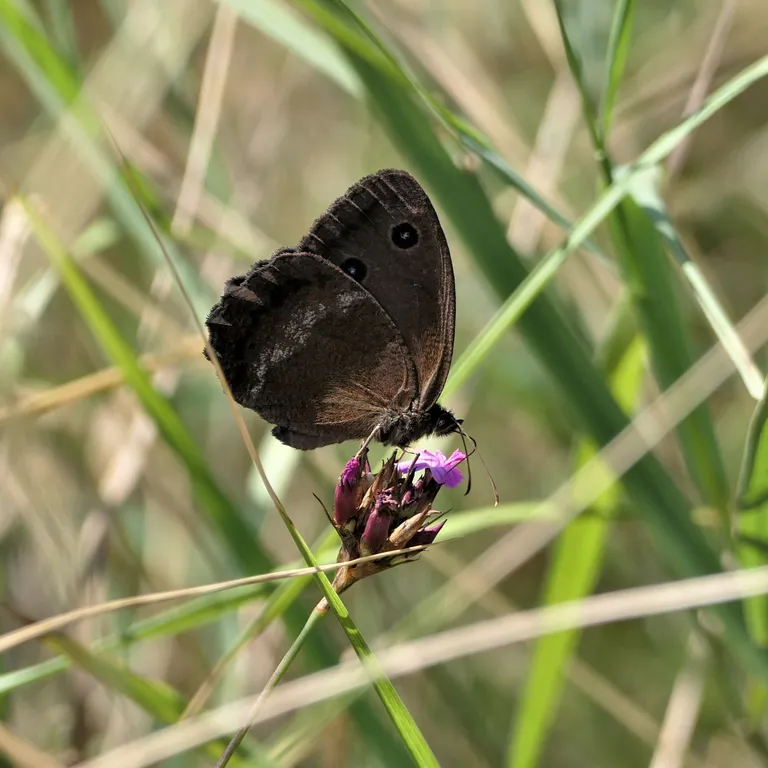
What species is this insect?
Minois dryas
